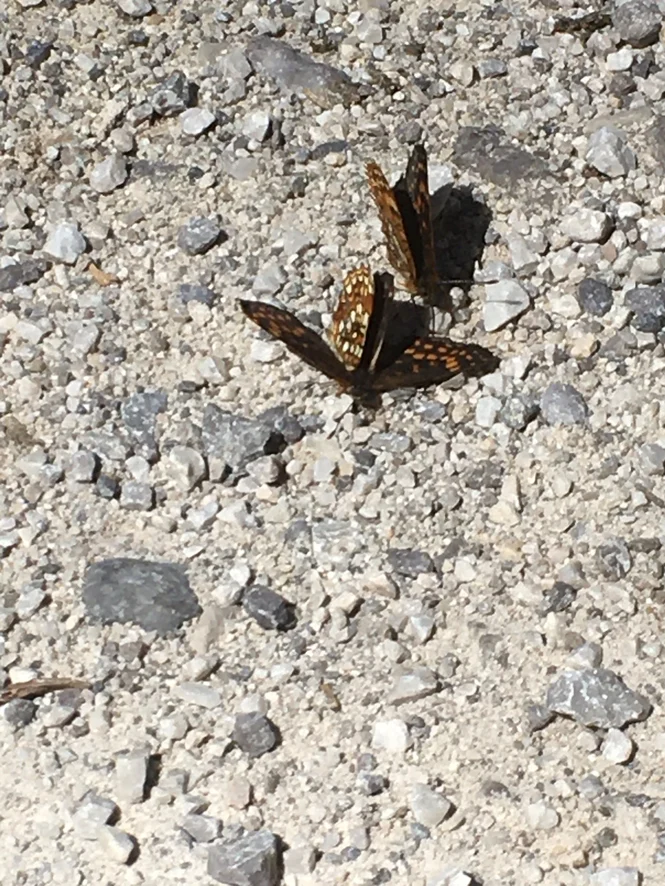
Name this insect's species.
Melitaea diamina
